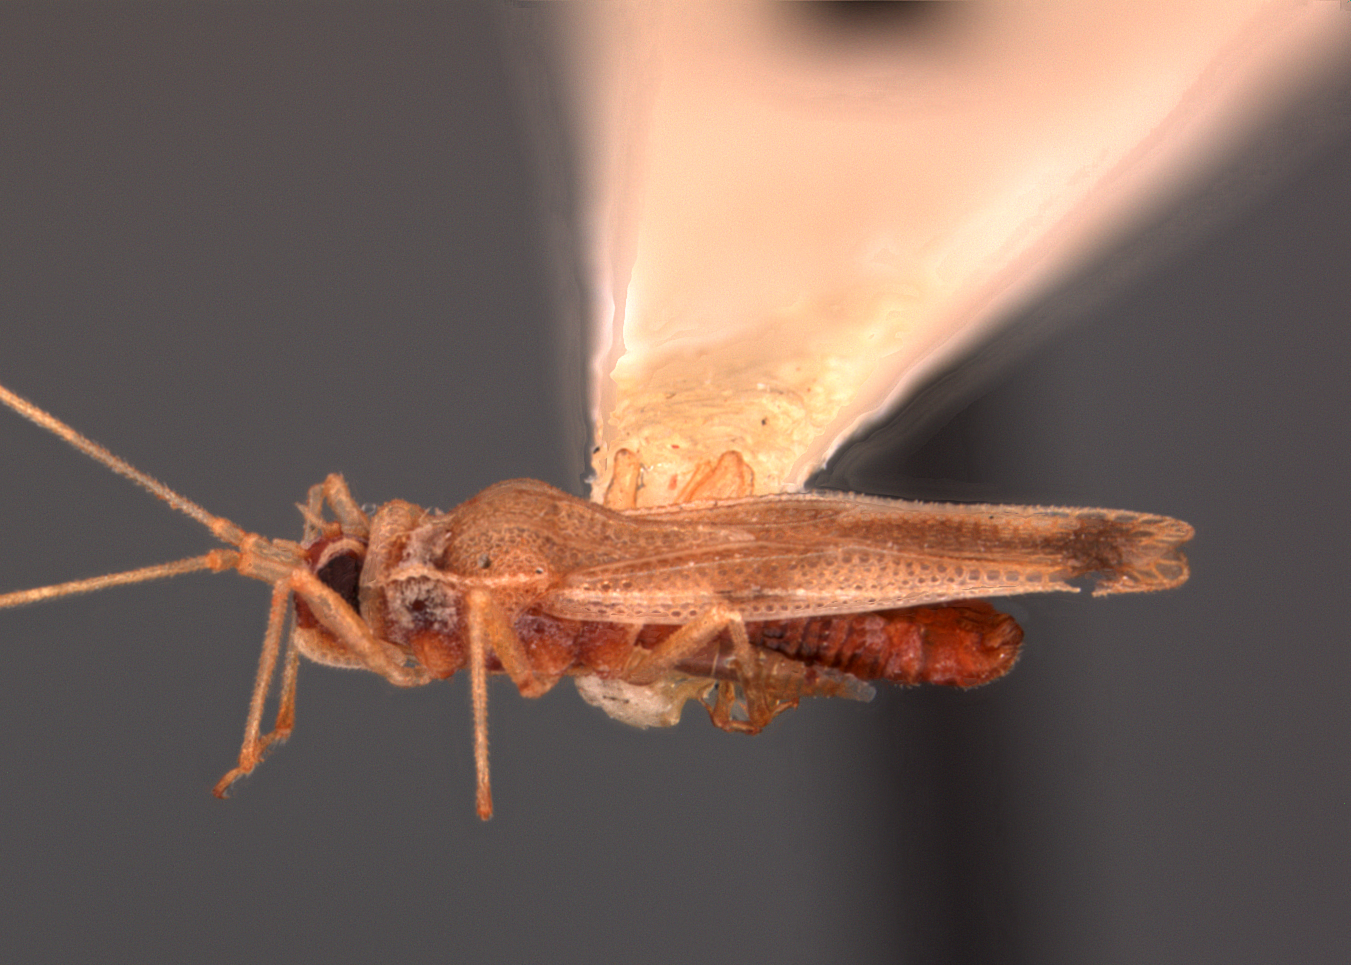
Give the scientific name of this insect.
Tingis abundans
